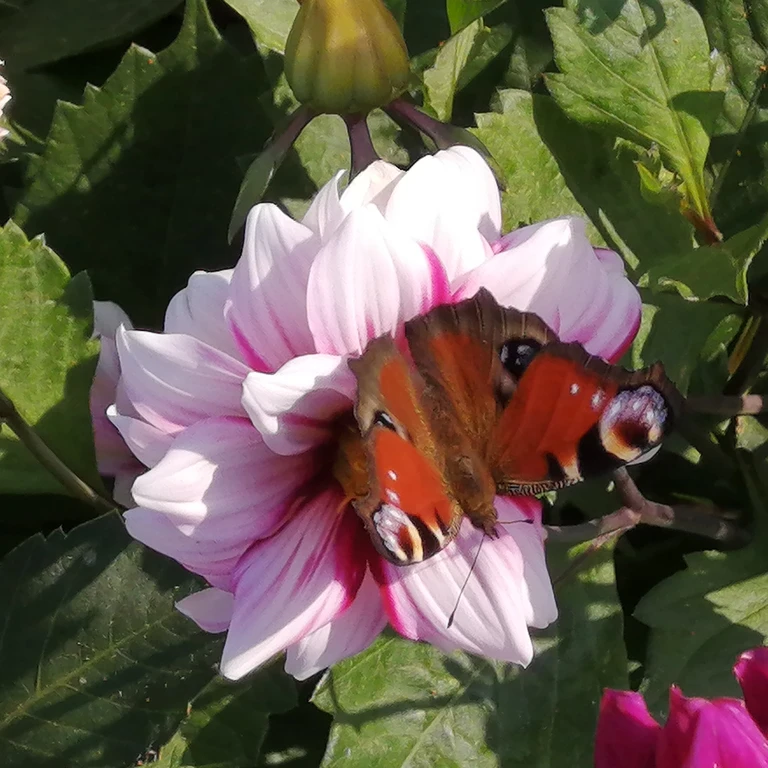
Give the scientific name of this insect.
Aglais io
